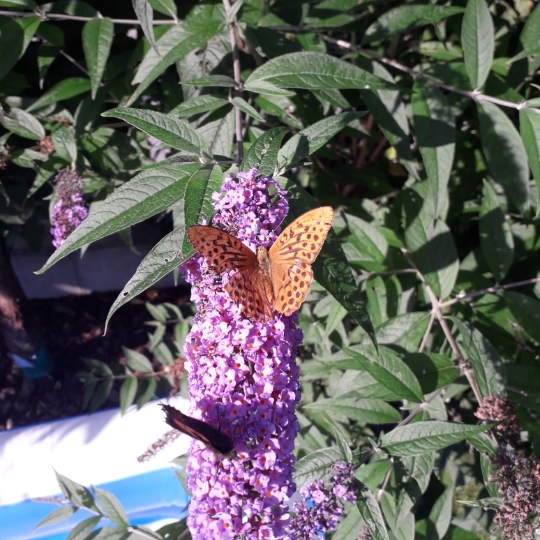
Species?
Argynnis paphia
